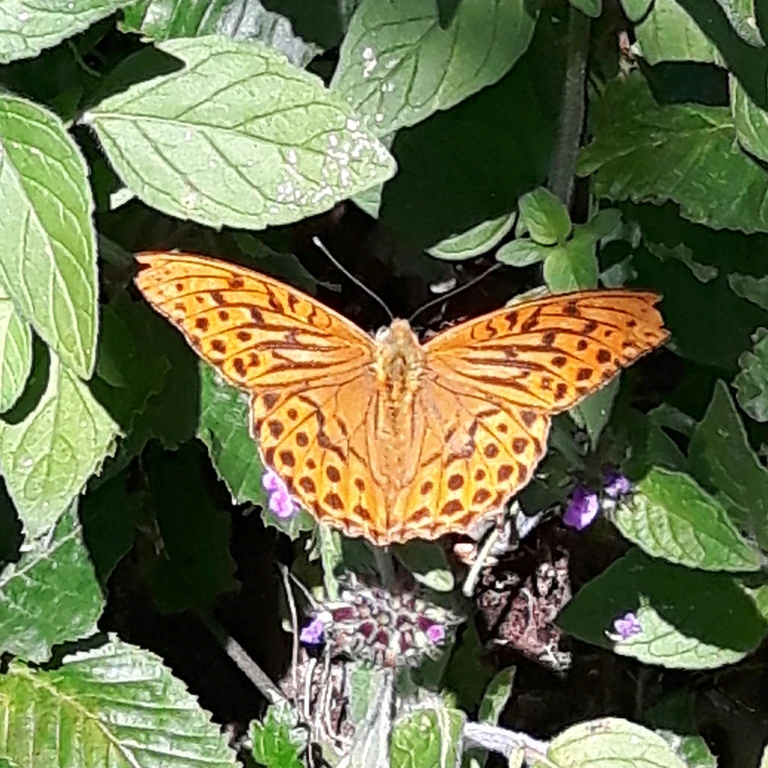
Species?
Argynnis paphia
